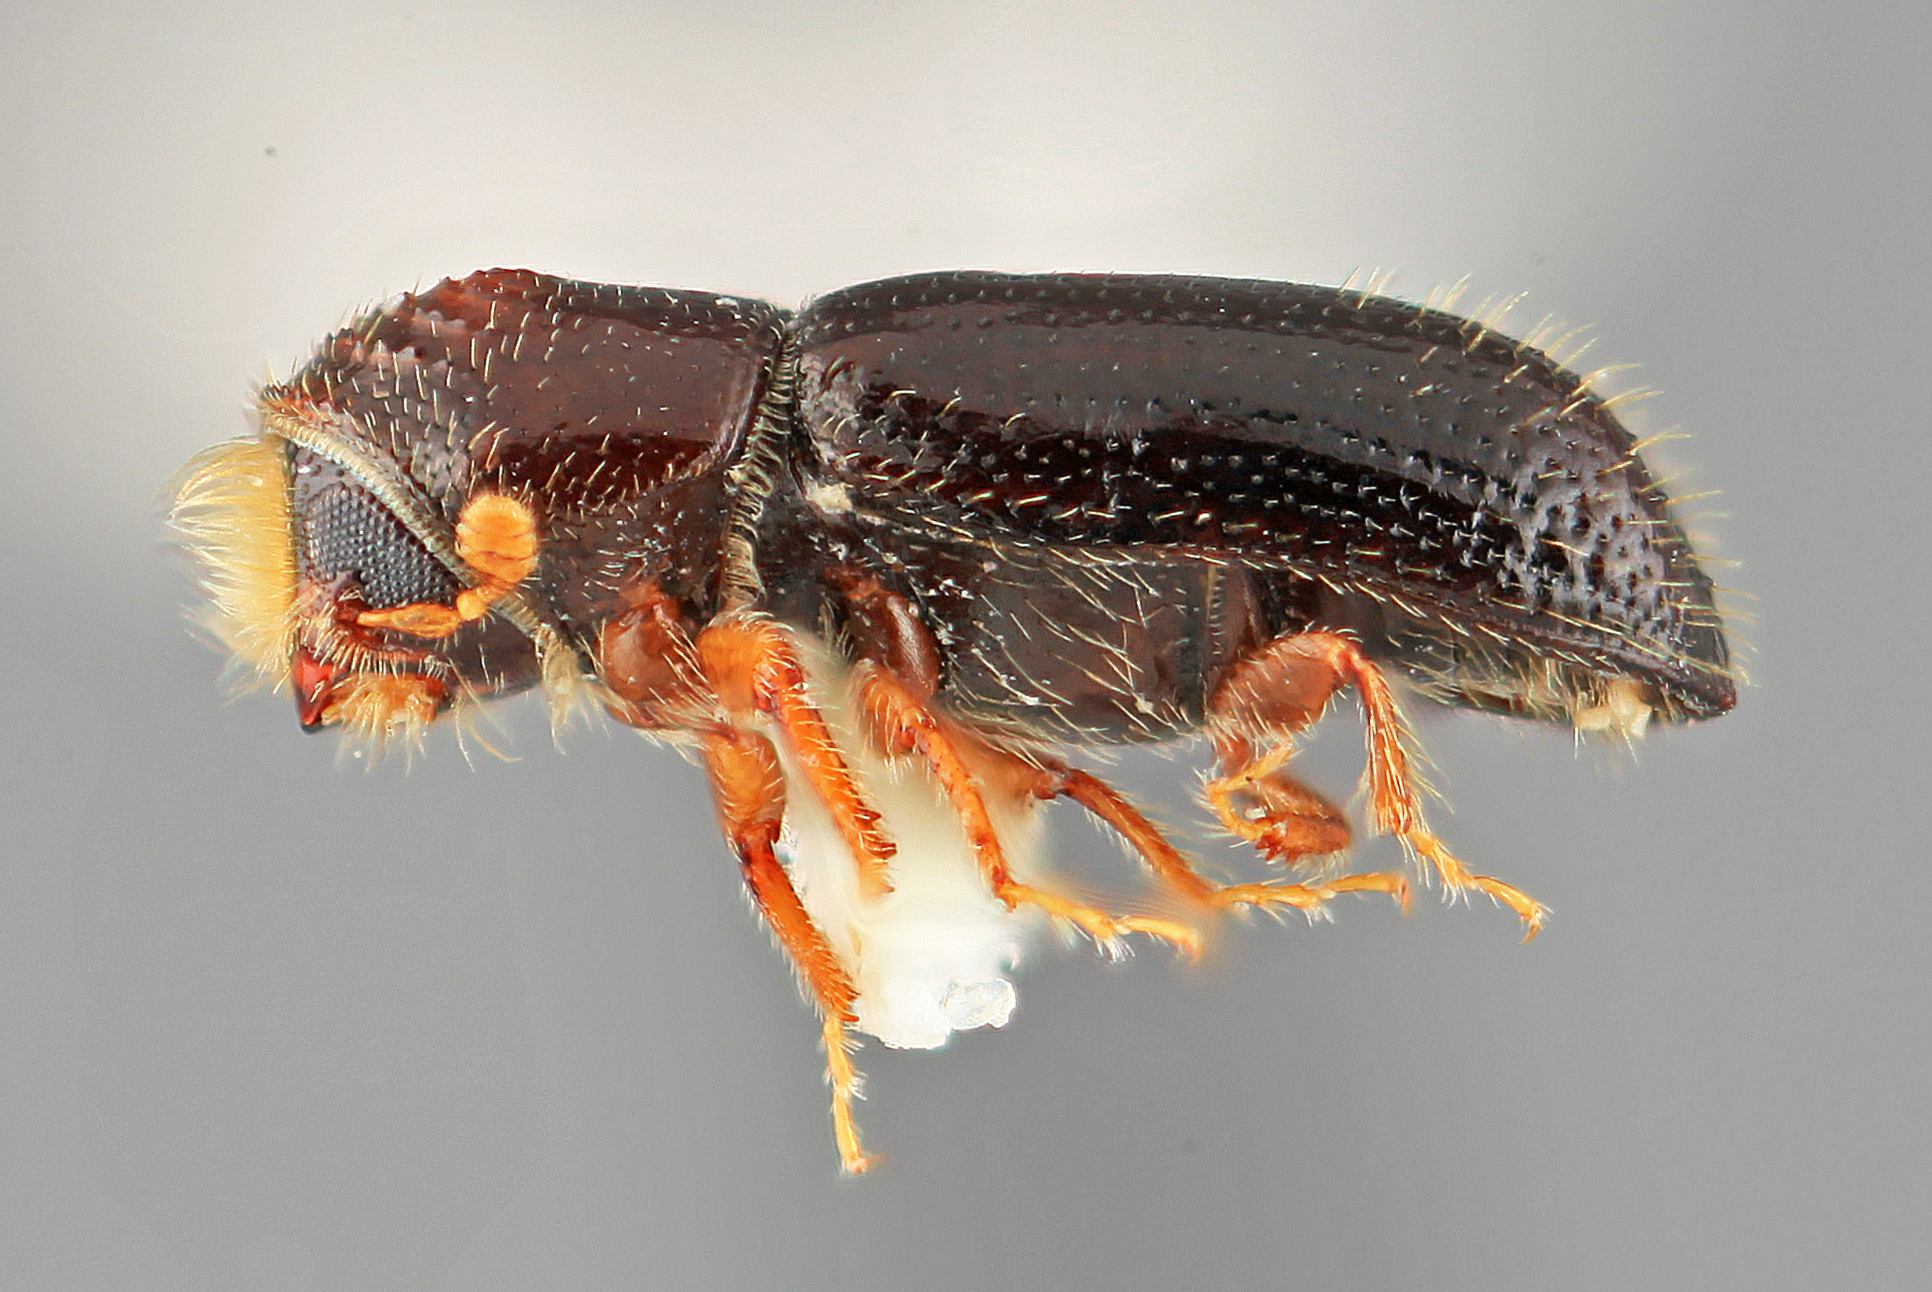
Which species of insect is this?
Pityophthorus torridus
